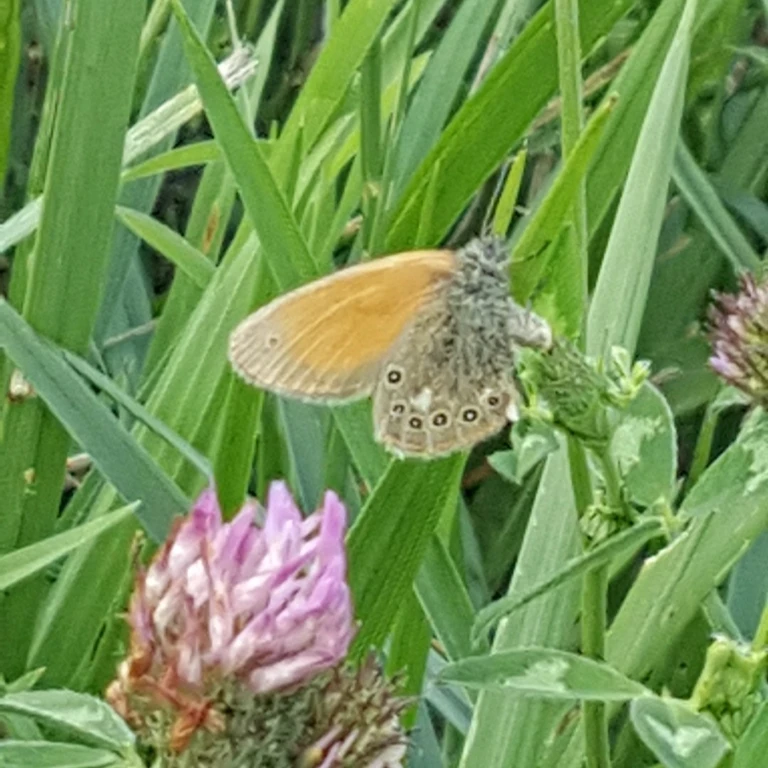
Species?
Coenonympha glycerion (also Coenonympha iphis)
